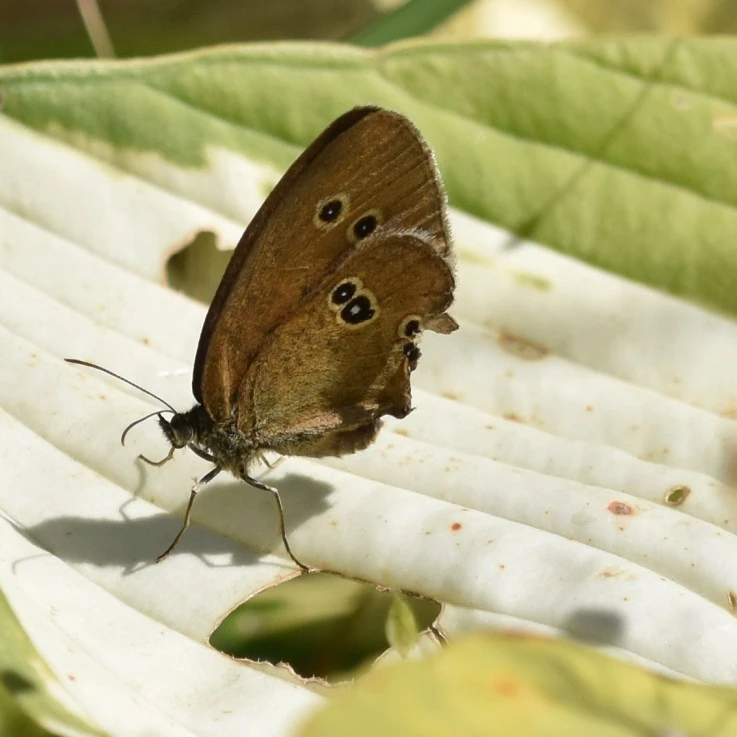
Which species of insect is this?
Aphantopus hyperantus
